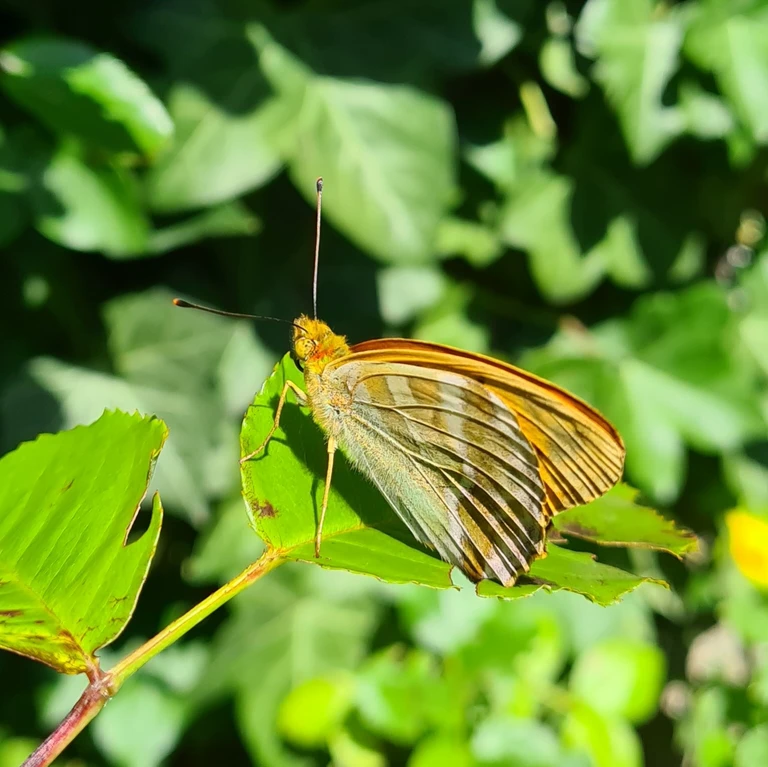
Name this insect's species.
Argynnis paphia
